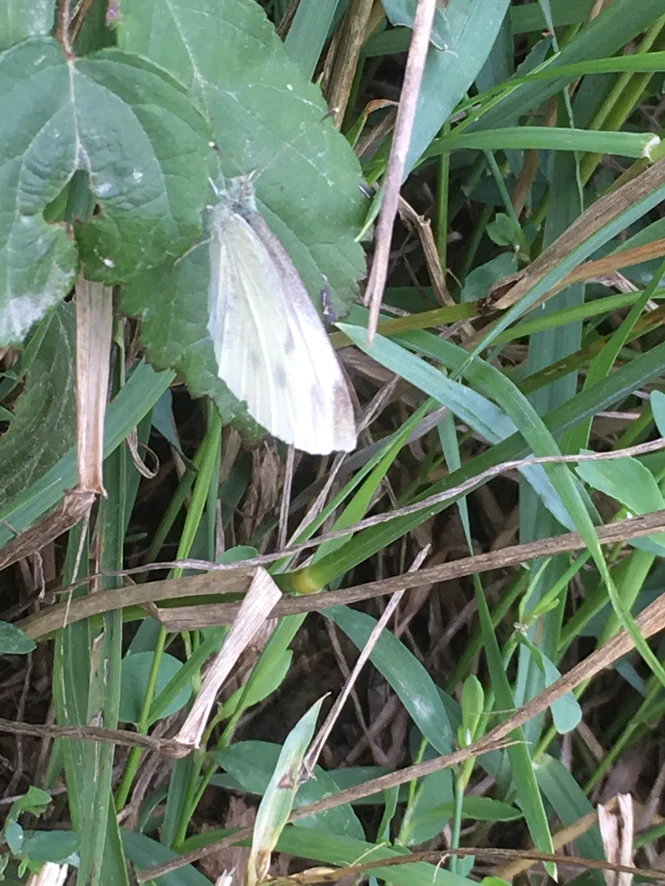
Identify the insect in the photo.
Pieris rapae
